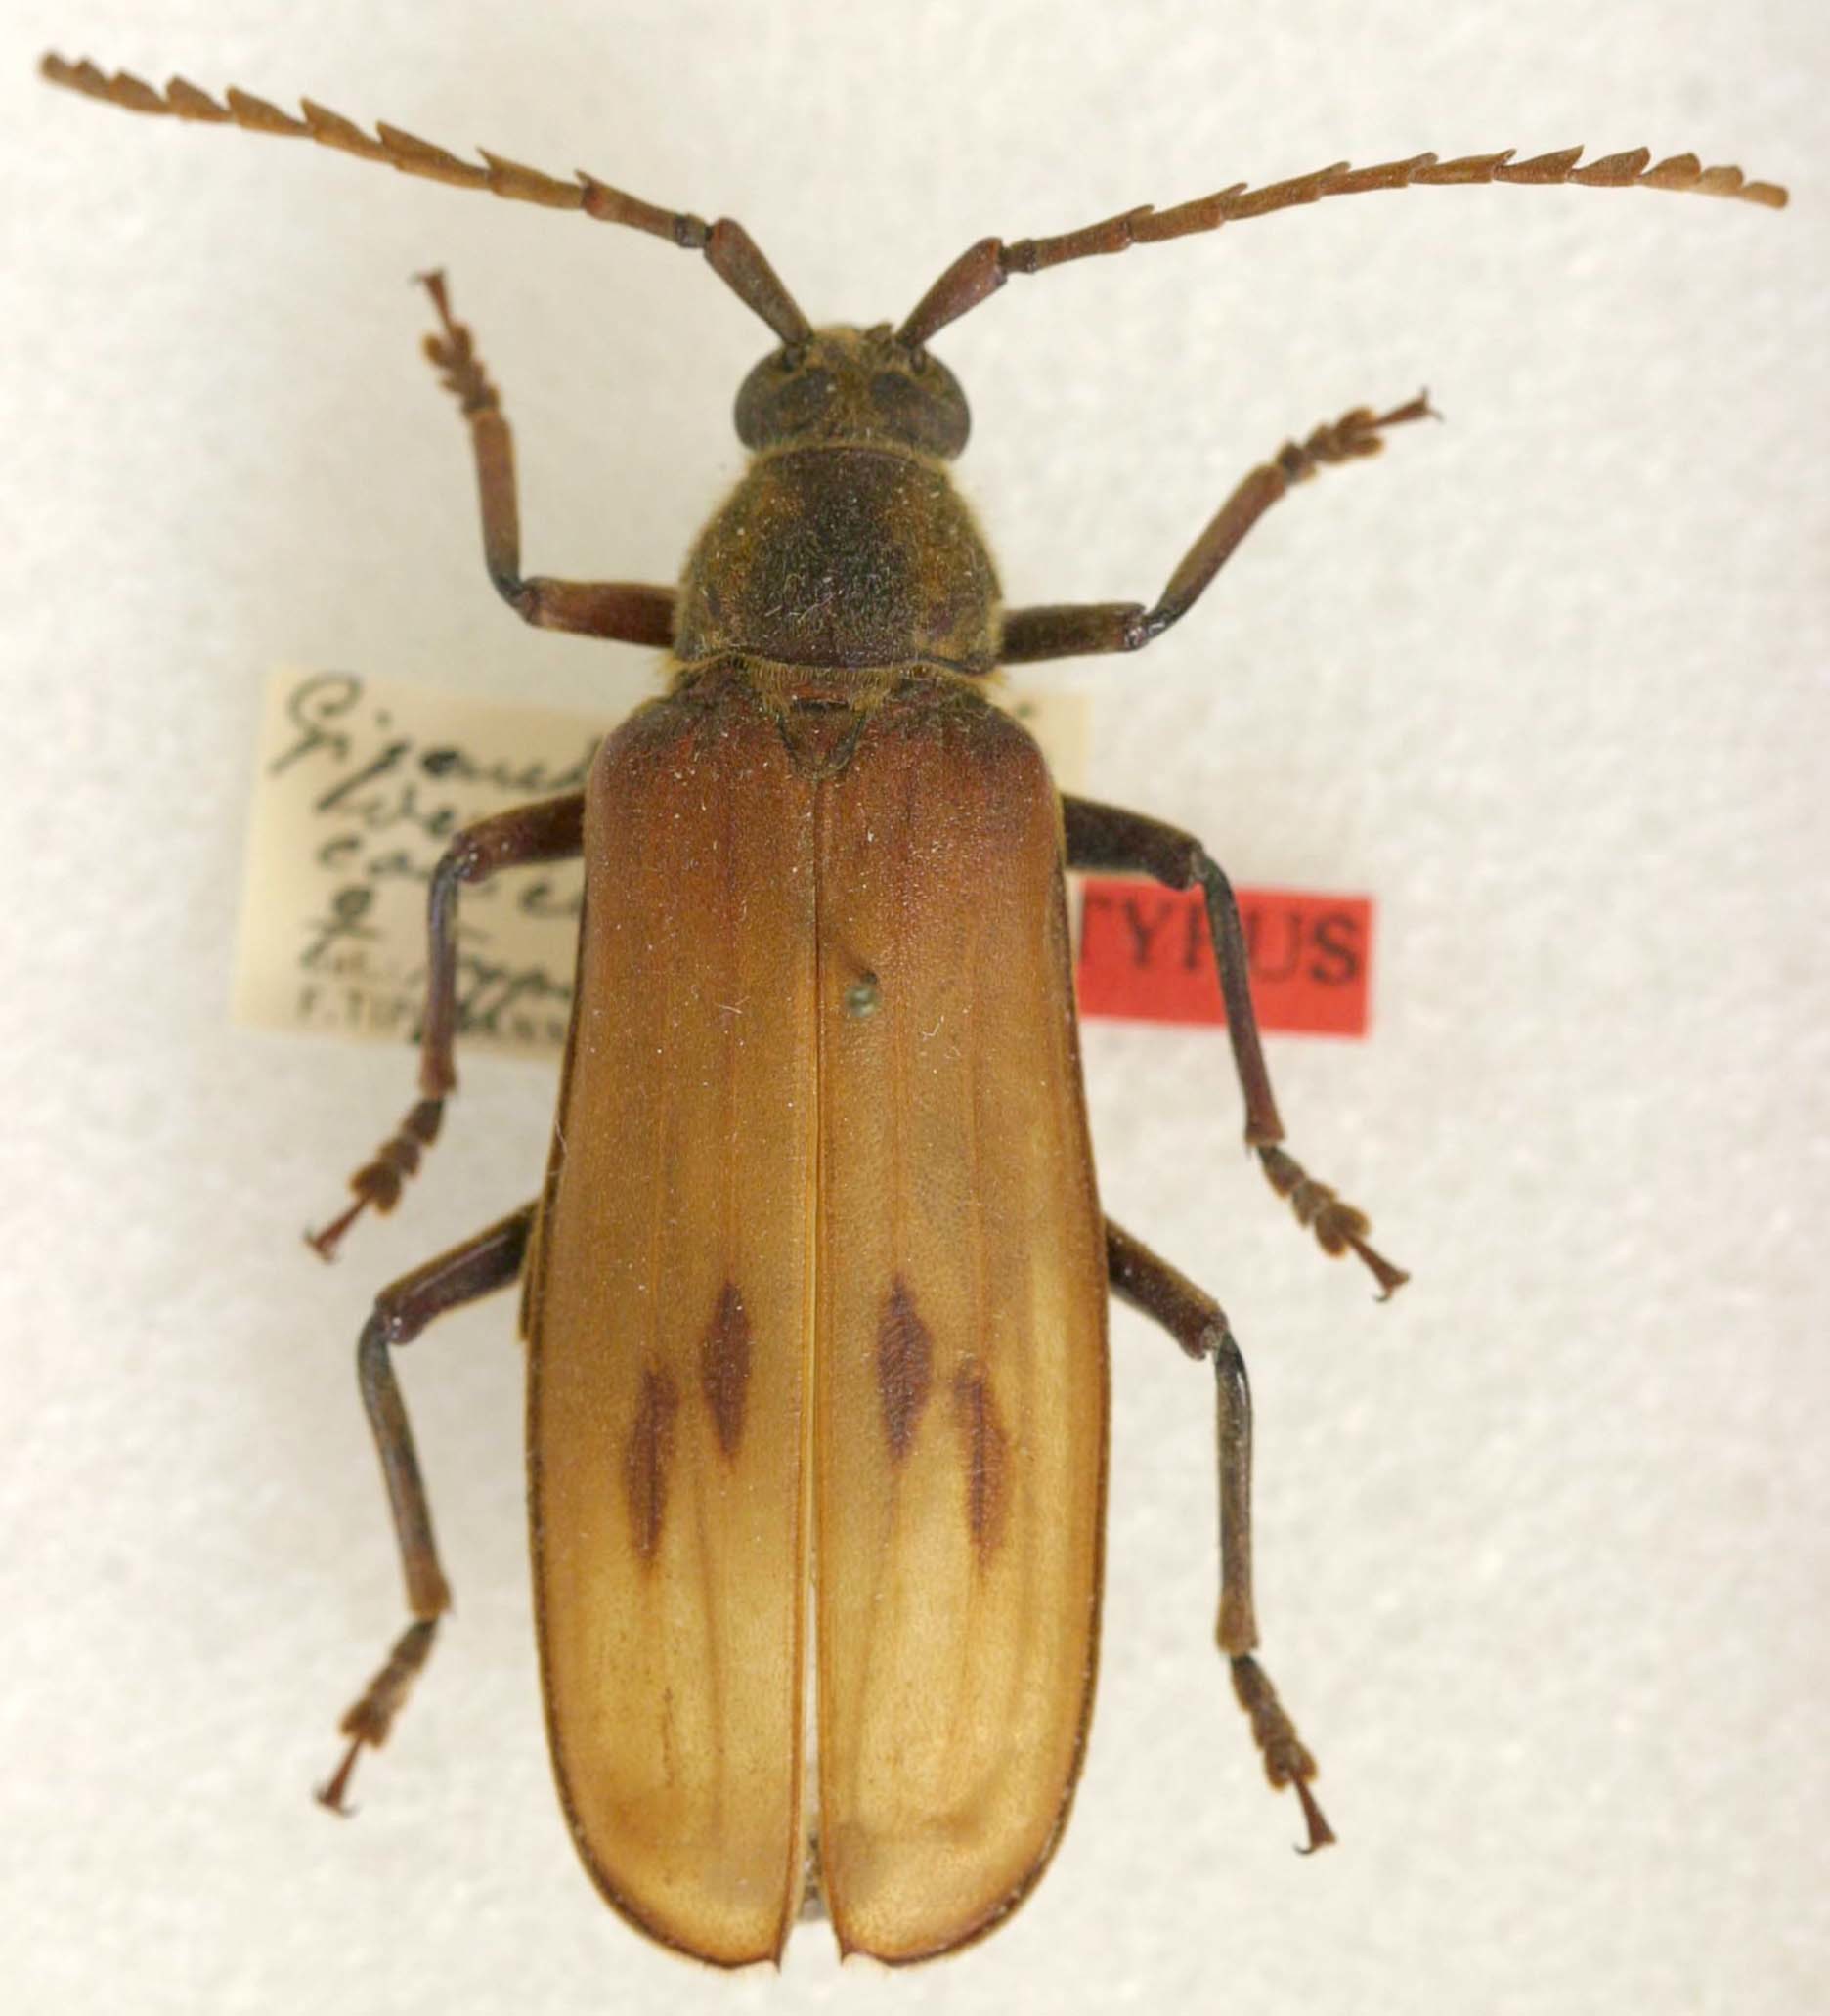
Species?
Gigantotrichoderes conicicollis
